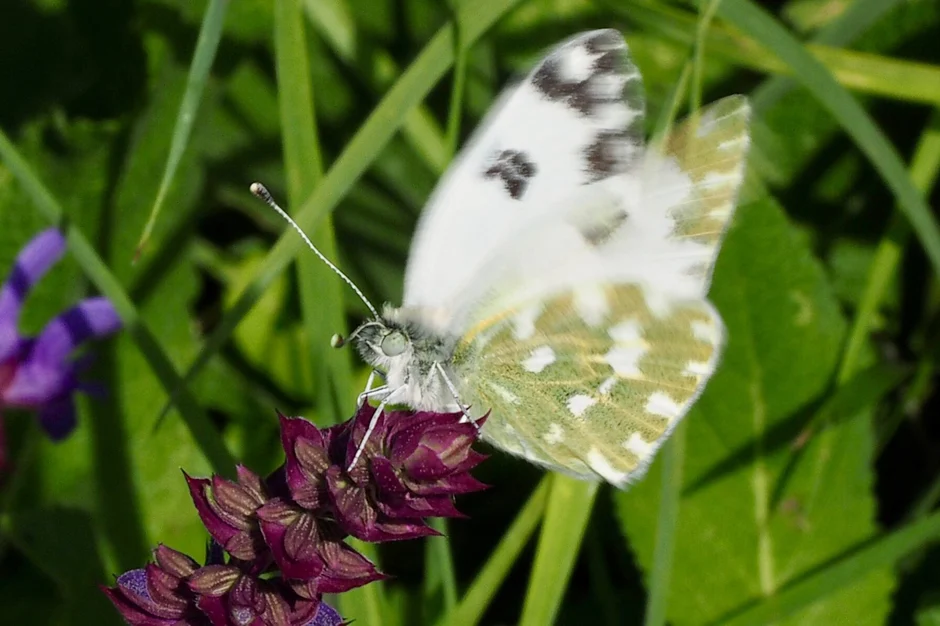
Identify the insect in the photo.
Pontia edusa
